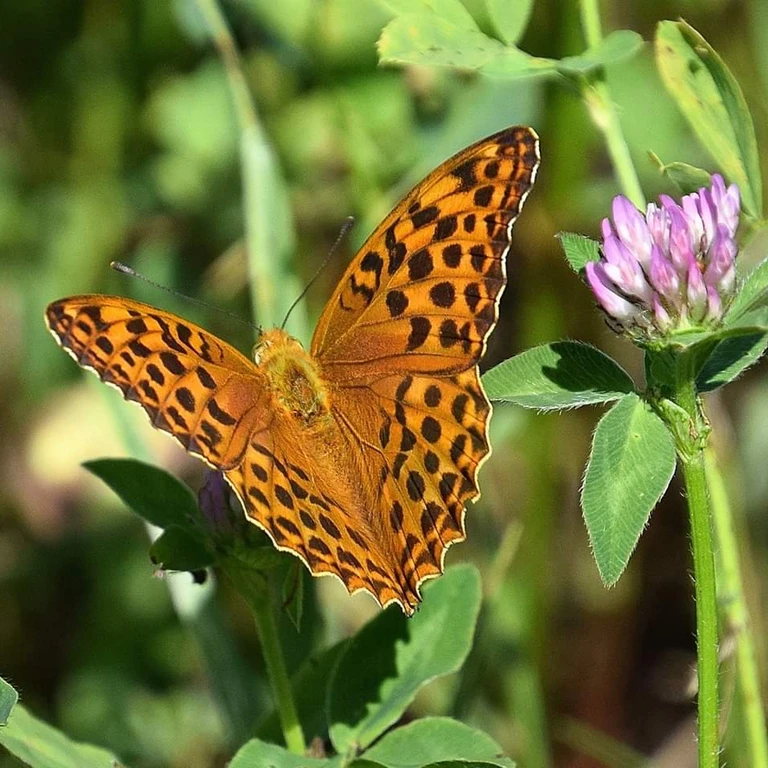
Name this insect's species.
Argynnis paphia
